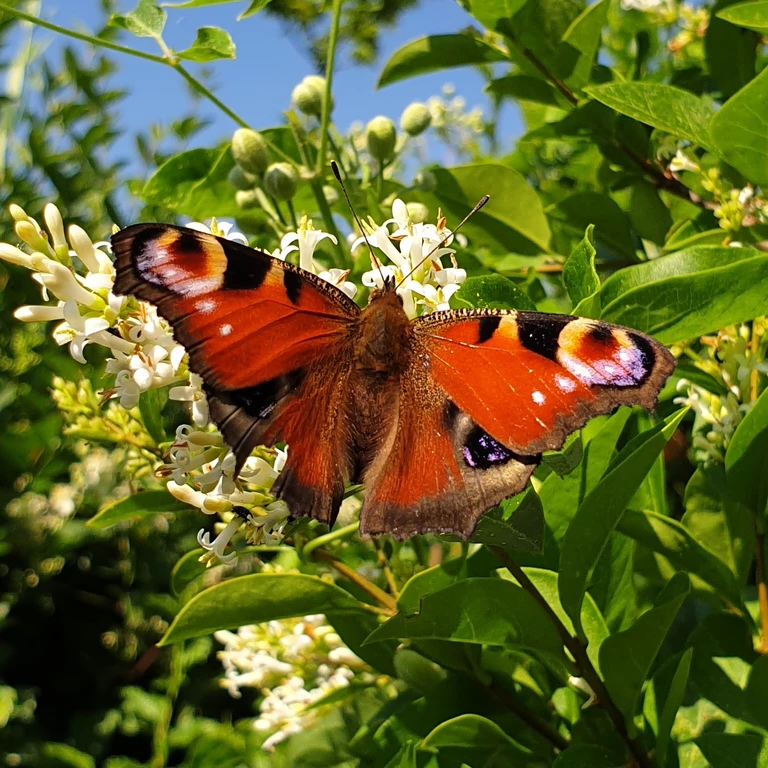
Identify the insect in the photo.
Aglais io
